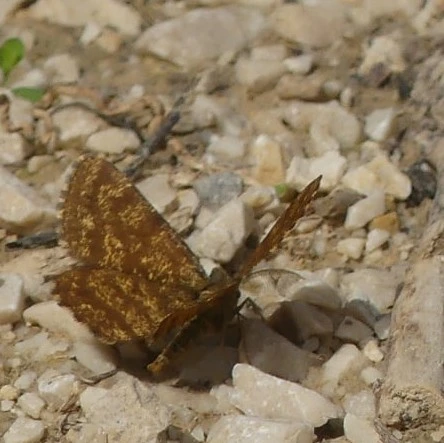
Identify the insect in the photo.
Ematurga atomaria
